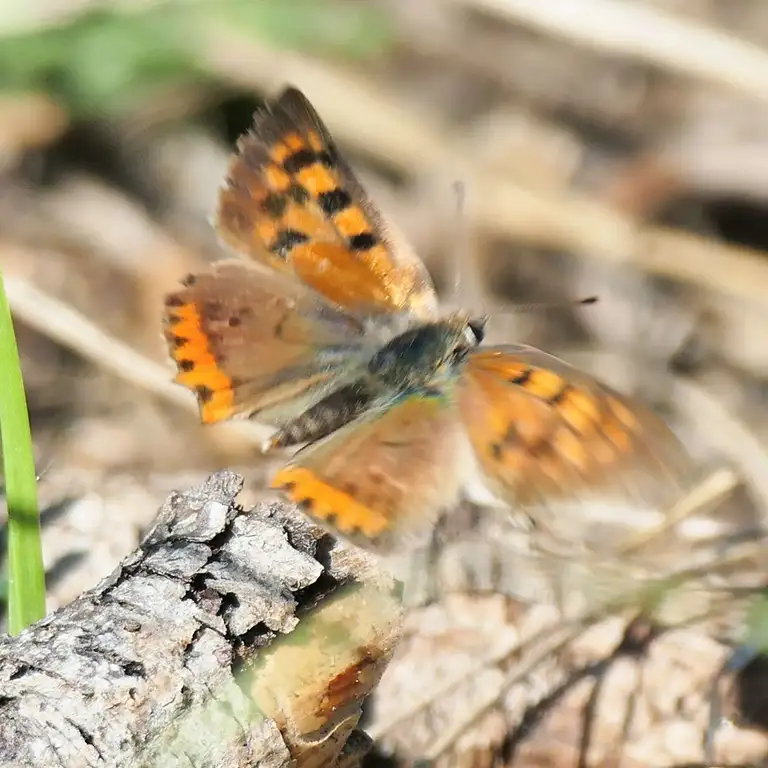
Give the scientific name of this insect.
Lycaena phlaeas
